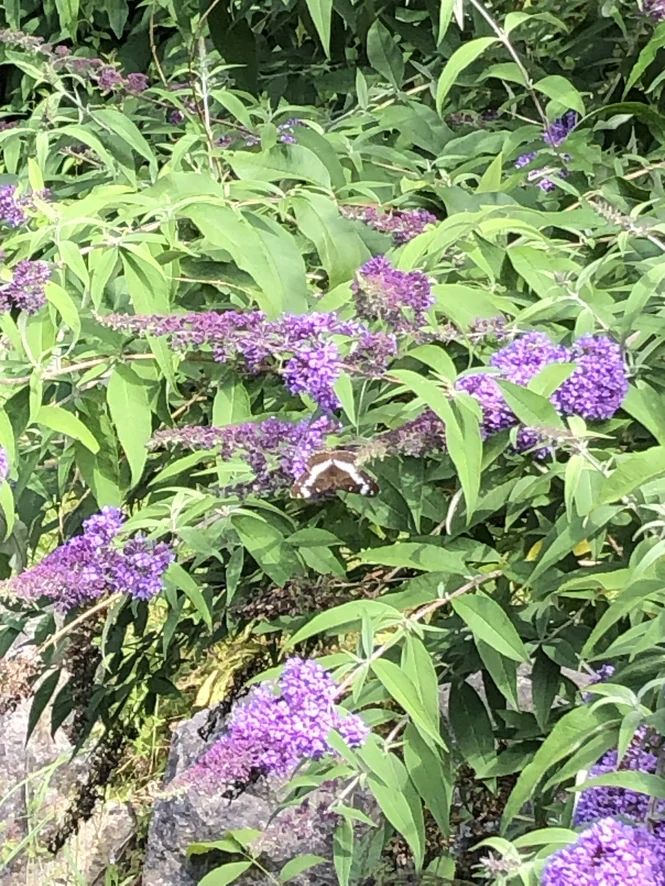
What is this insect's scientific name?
Limenitis camilla (also Ladoga camilla)
